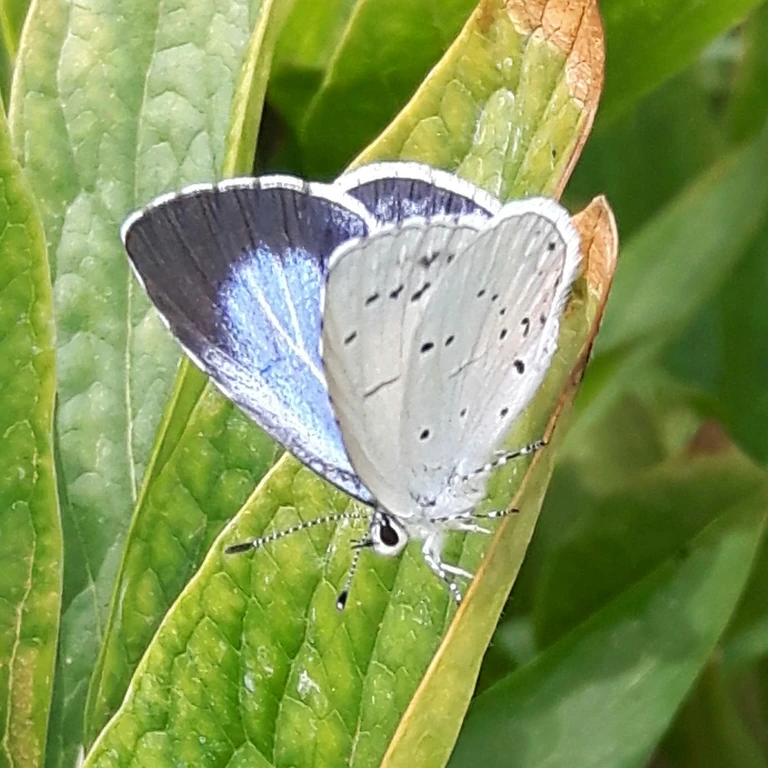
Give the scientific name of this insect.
Celastrina argiolus
